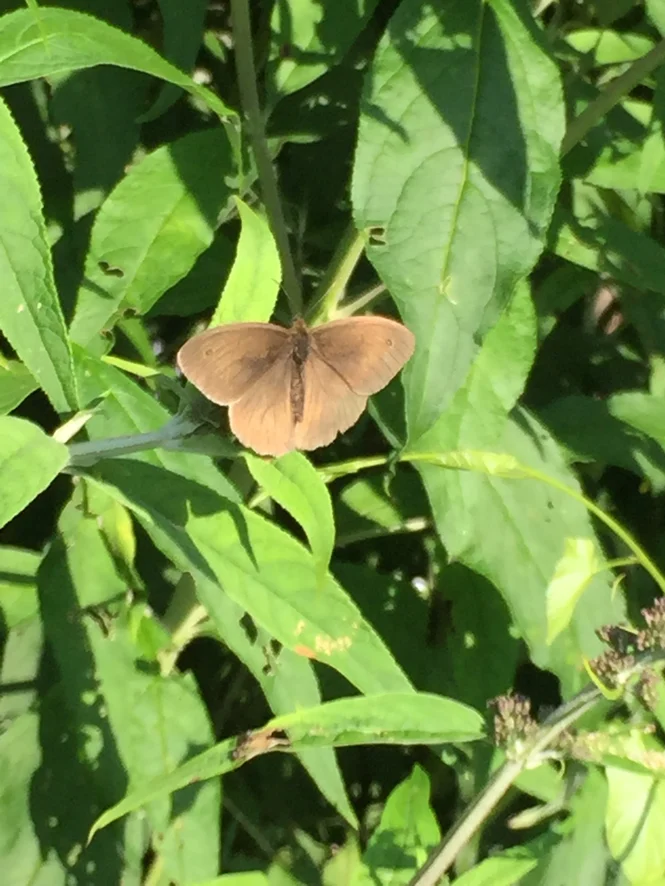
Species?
Maniola jurtina
